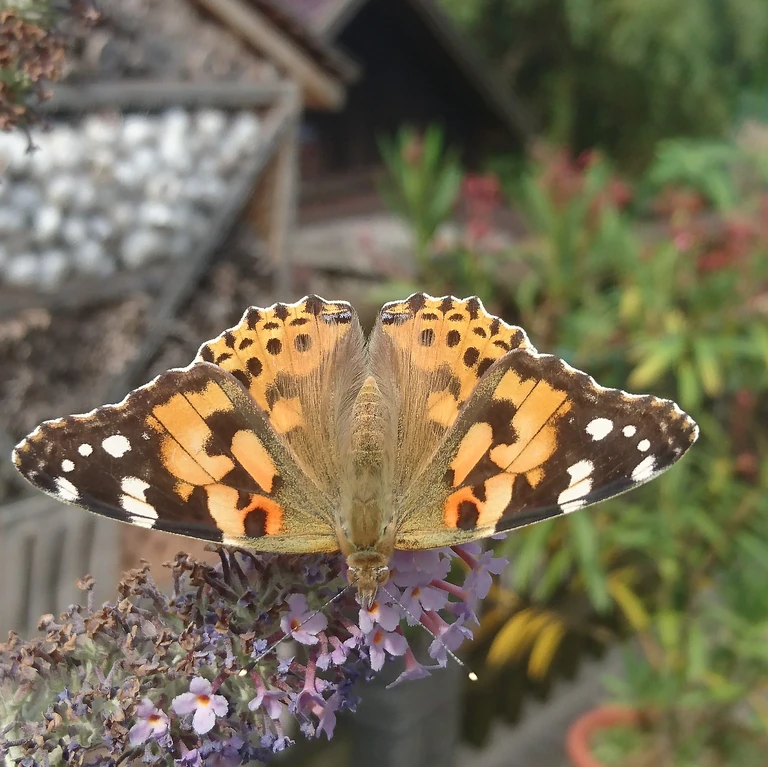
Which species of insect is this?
Vanessa cardui
